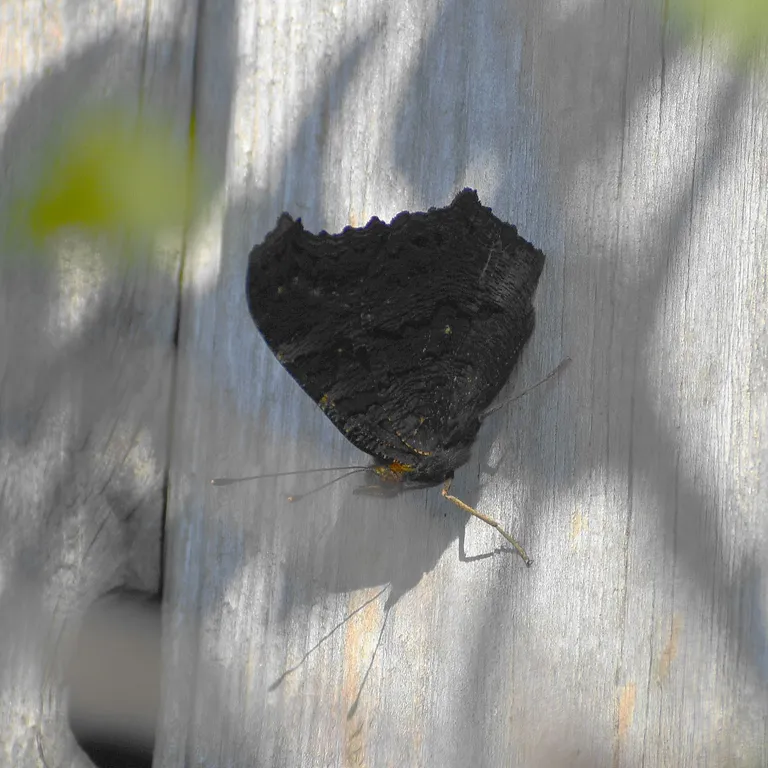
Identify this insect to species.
Aglais io
